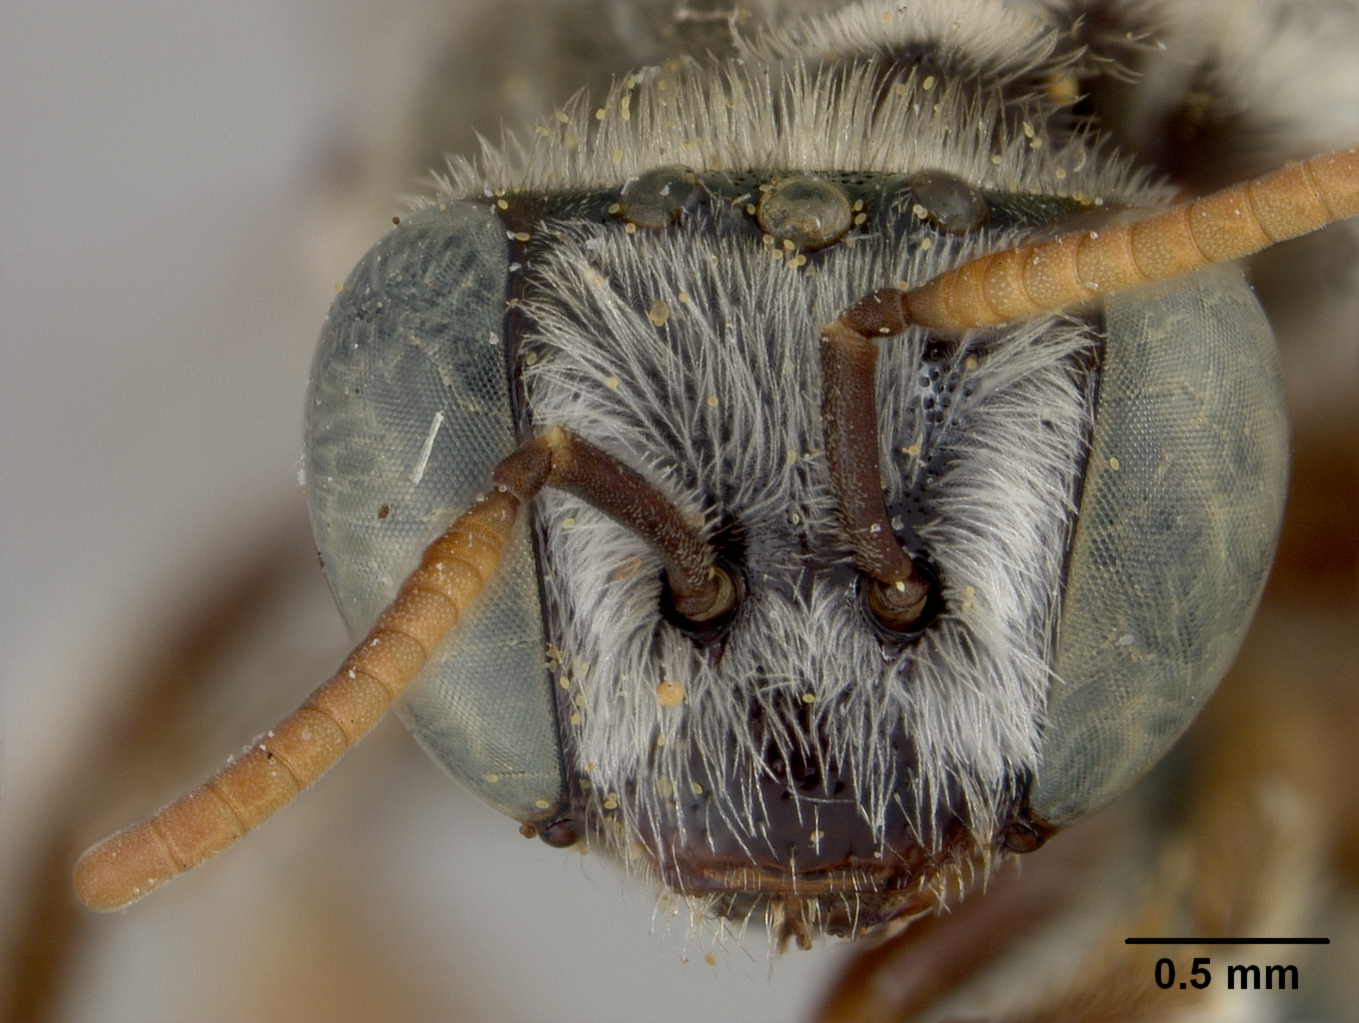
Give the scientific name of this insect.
Anthophorula compactula
